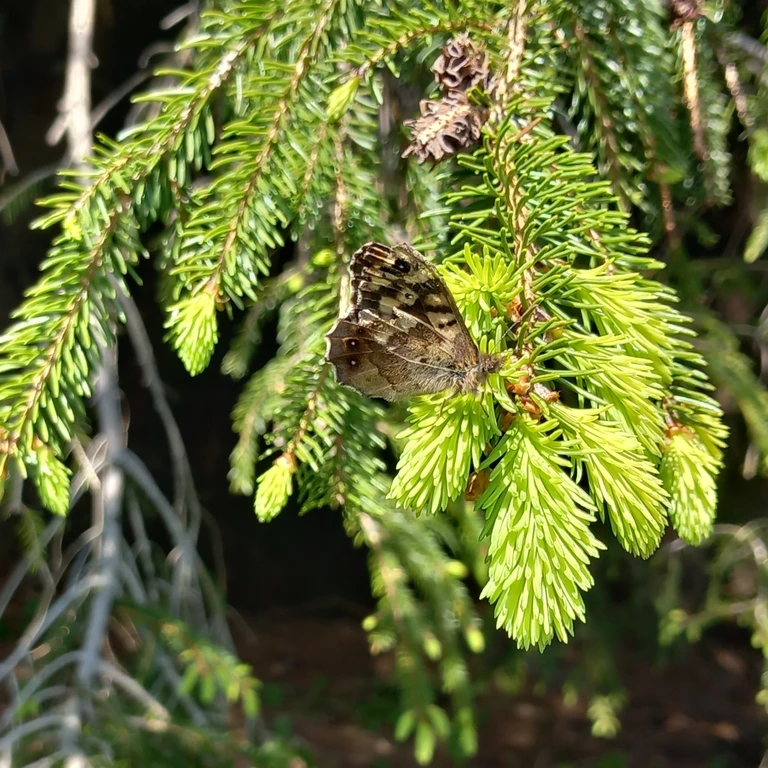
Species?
Pararge aegeria
